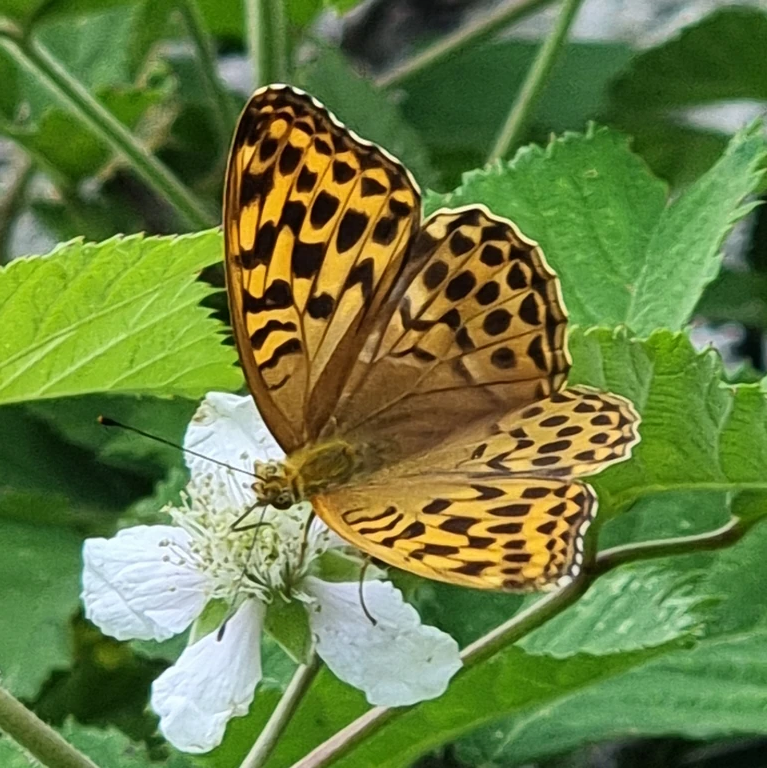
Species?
Argynnis paphia
